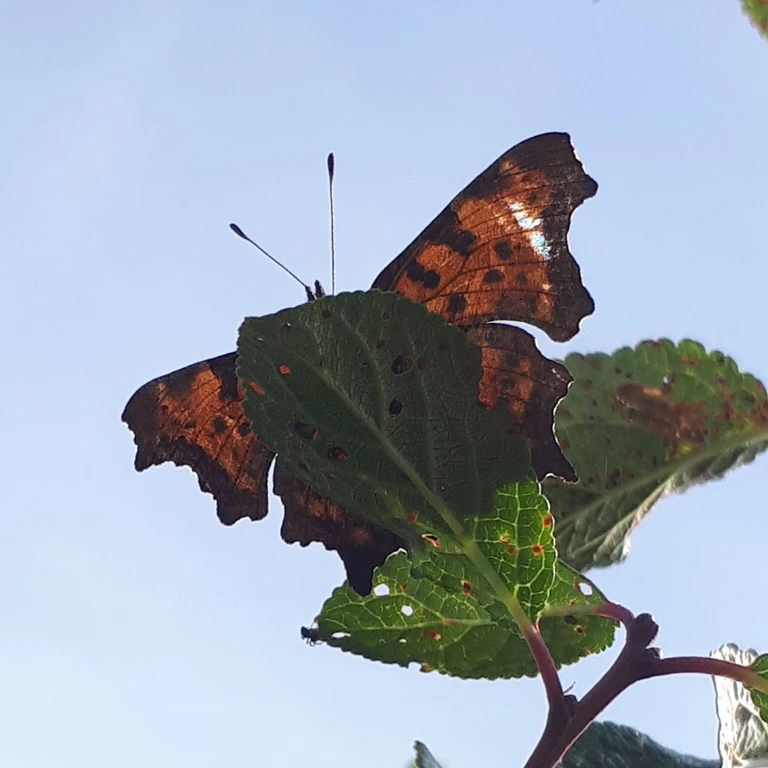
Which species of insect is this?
Polygonia c-album
